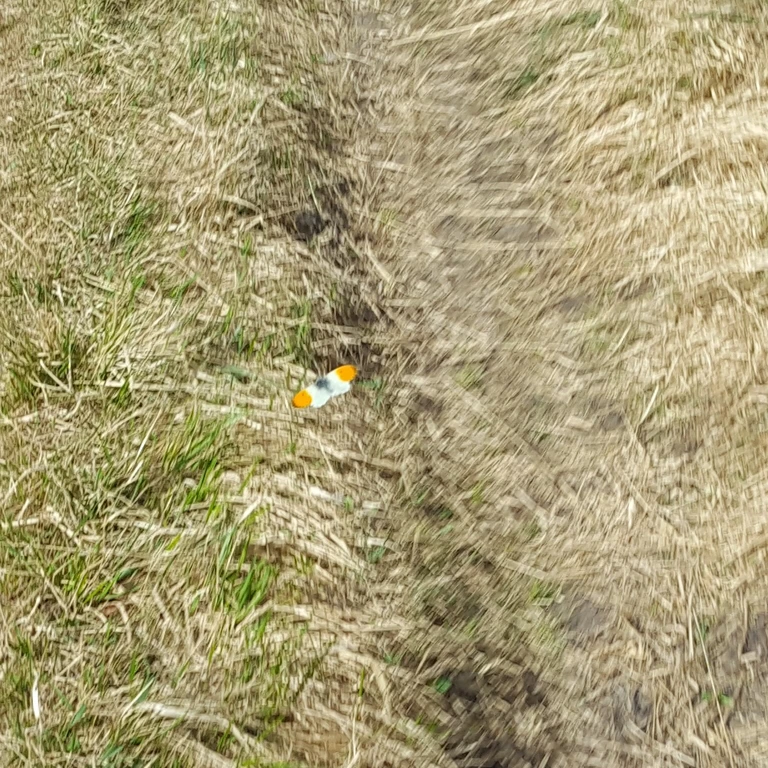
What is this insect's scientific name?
Anthocharis cardamines
